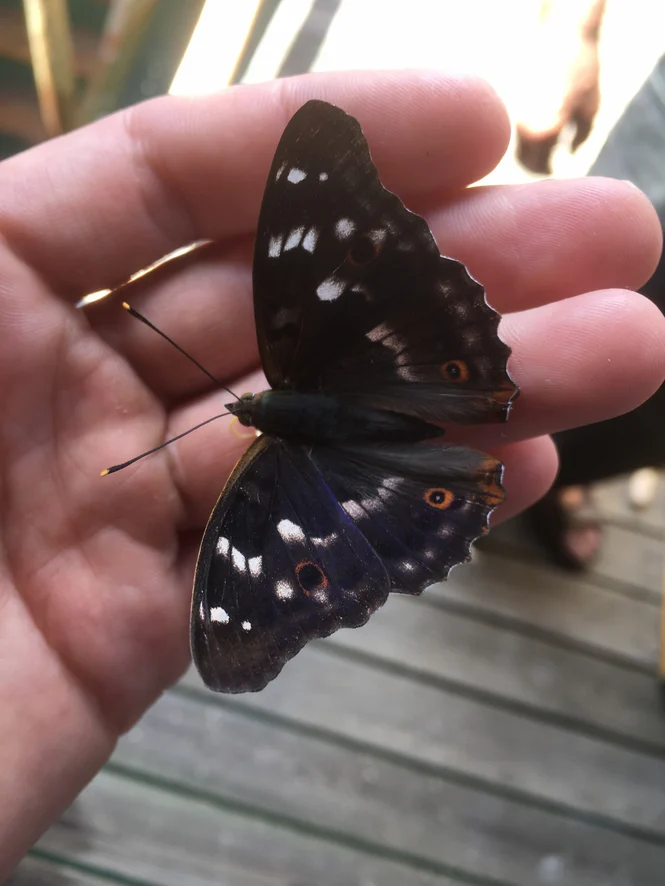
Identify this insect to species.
Apatura ilia
